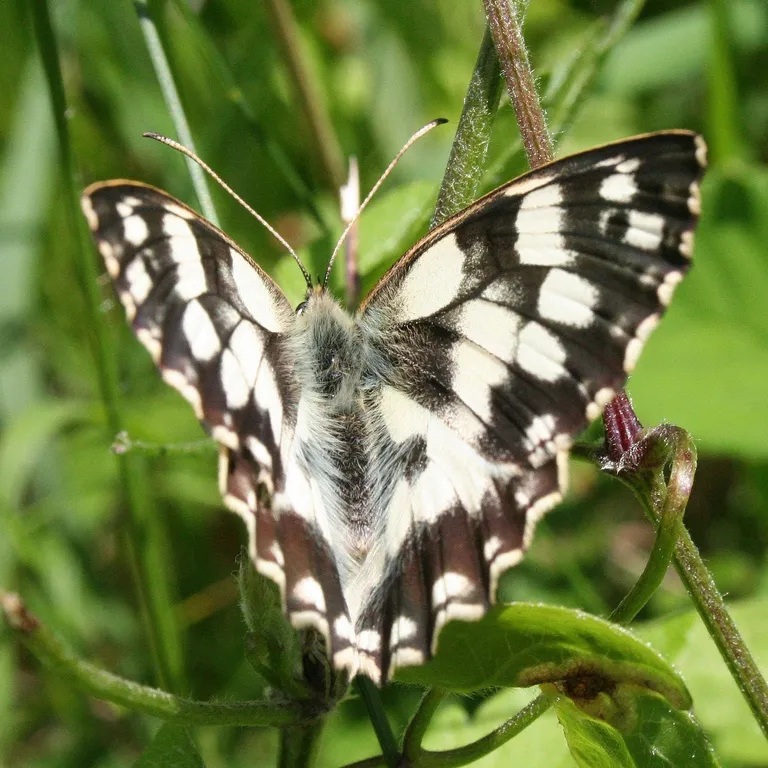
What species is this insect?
Melanargia galathea
